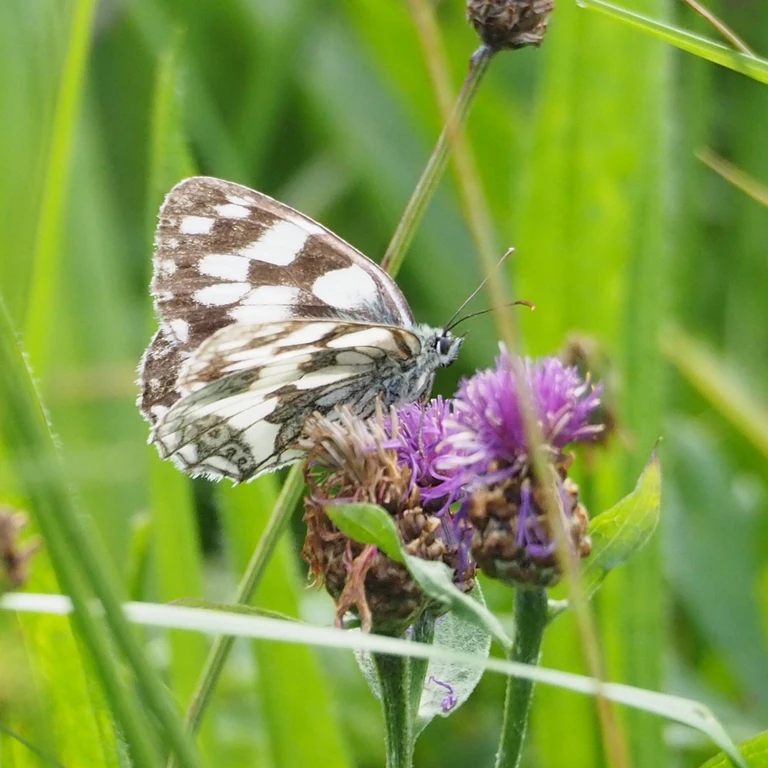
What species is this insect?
Melanargia galathea
